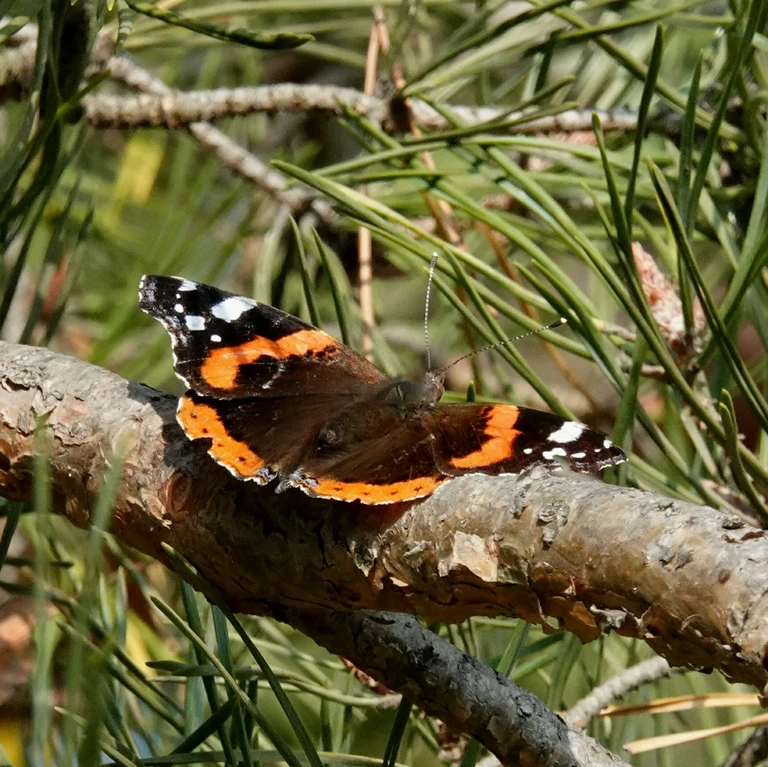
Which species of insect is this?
Vanessa atalanta
